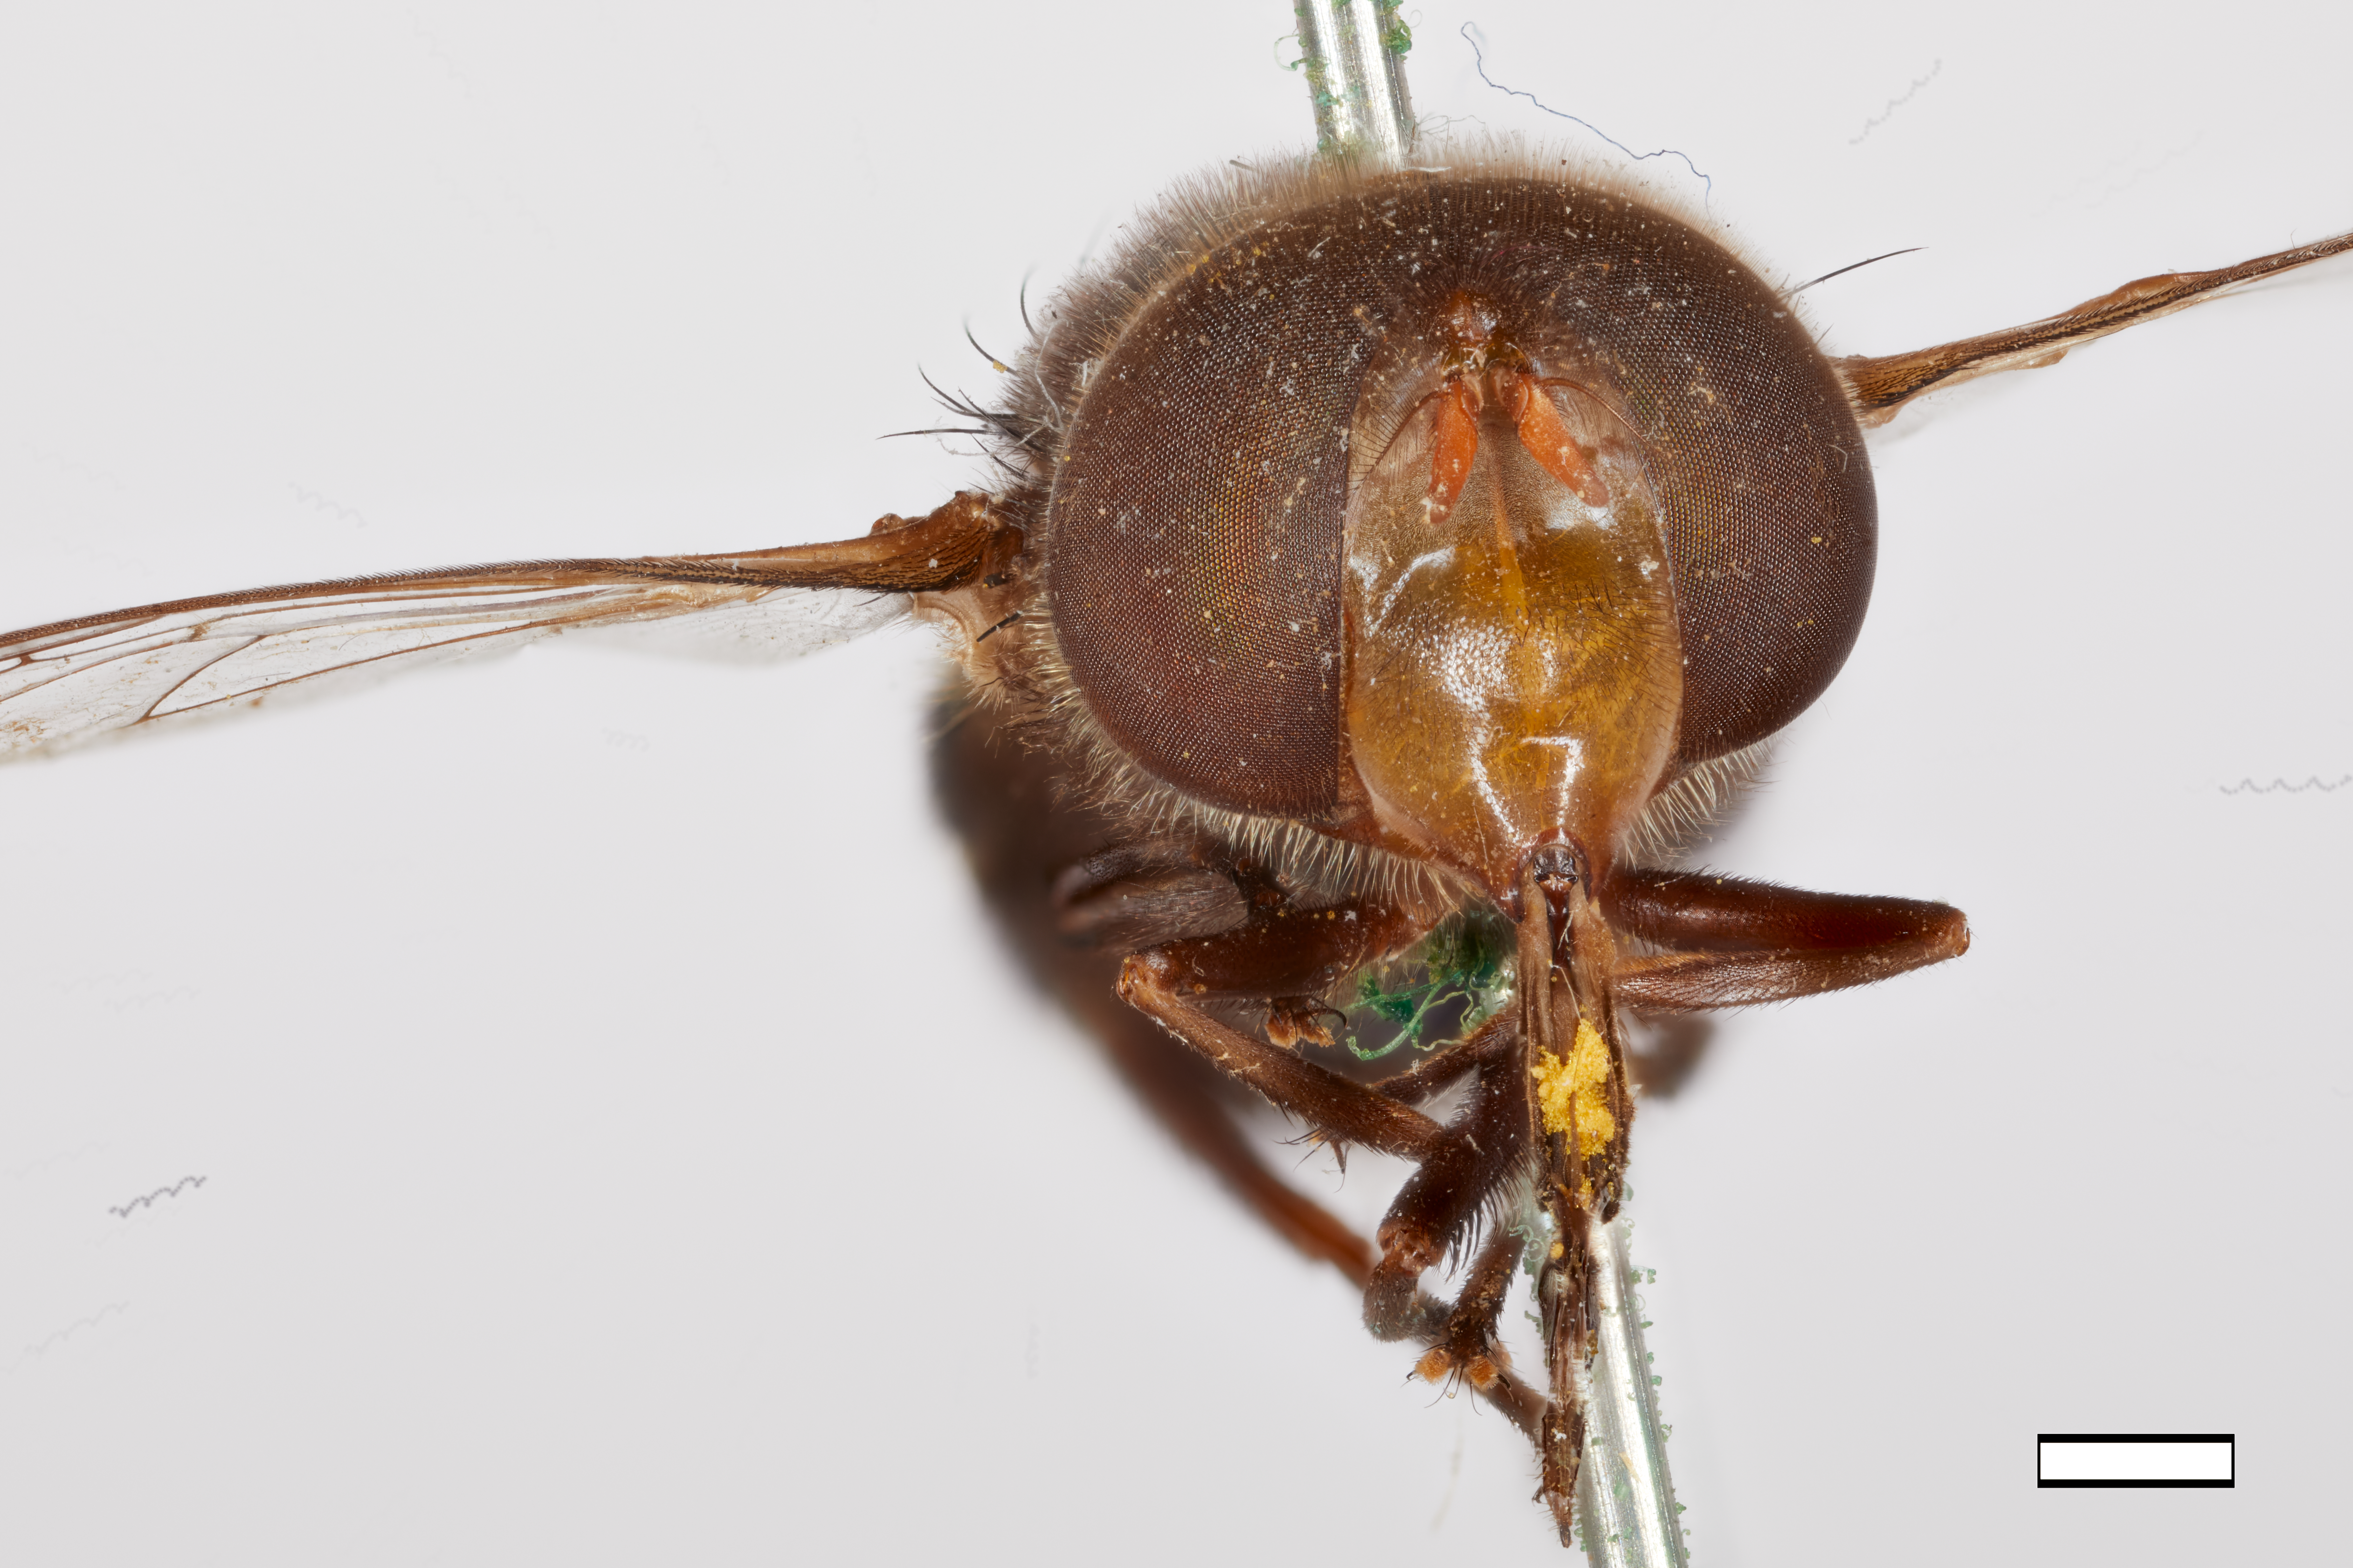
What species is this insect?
Volucella chaetophora
